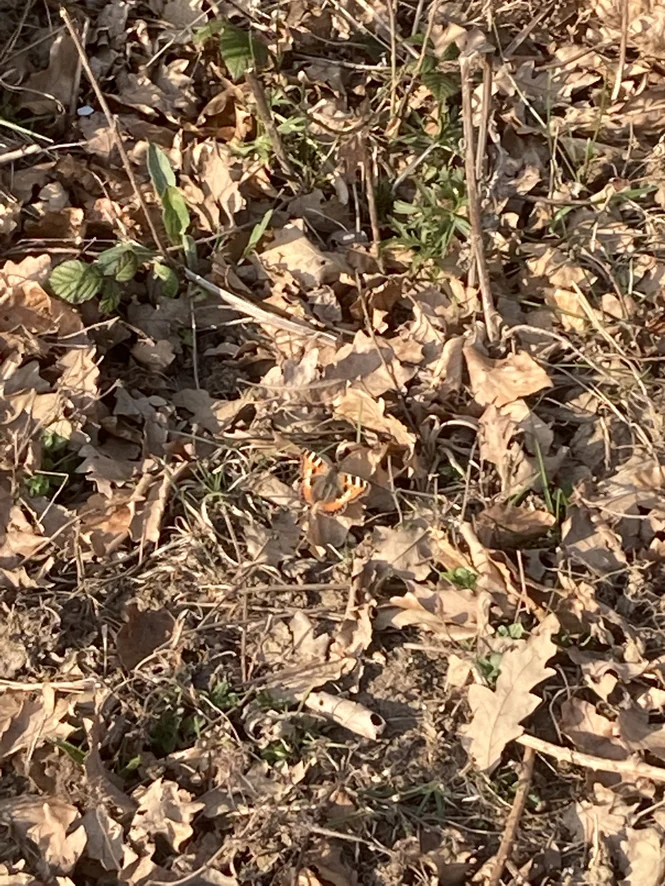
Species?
Aglais urticae
